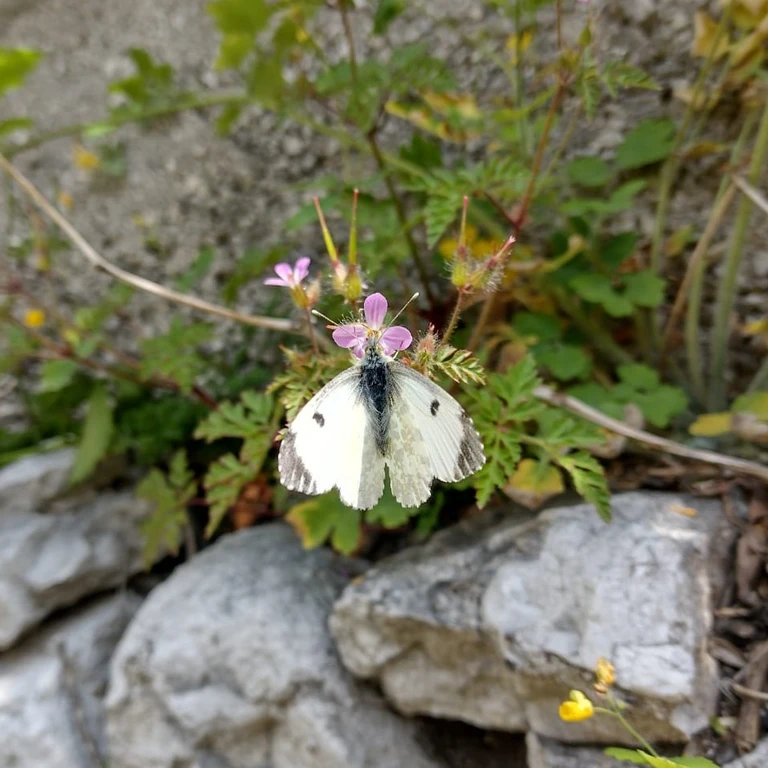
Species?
Anthocharis cardamines
